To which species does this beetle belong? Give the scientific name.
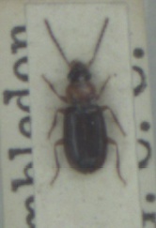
Acupalpus dubius
